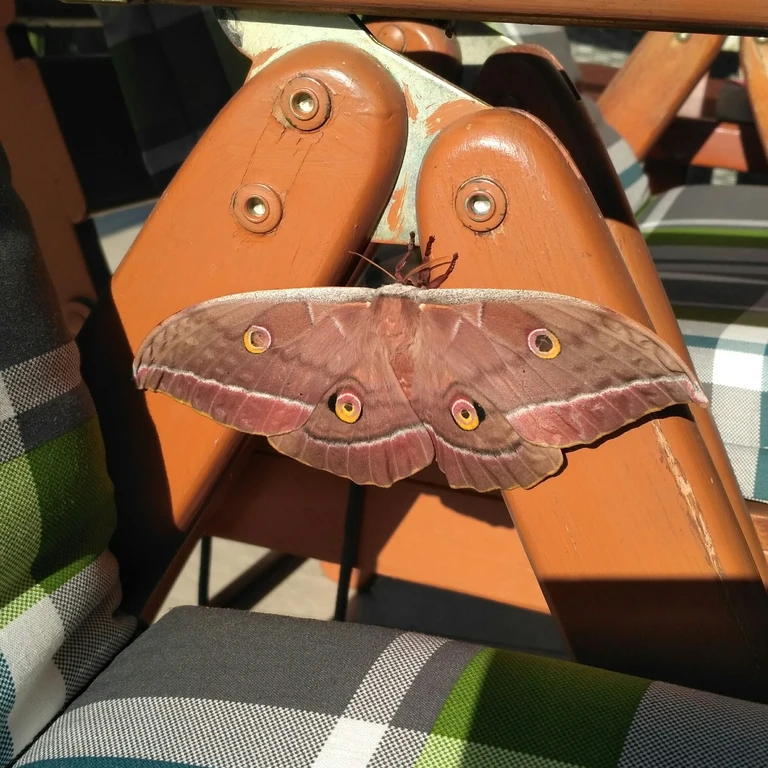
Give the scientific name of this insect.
Antheraea yamamai
